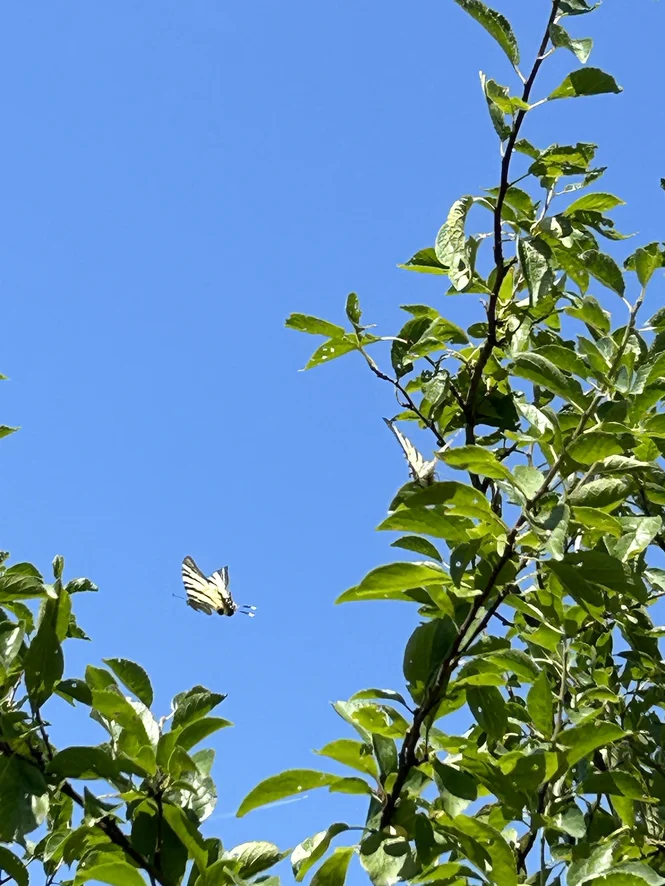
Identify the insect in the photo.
Iphiclides podalirius
